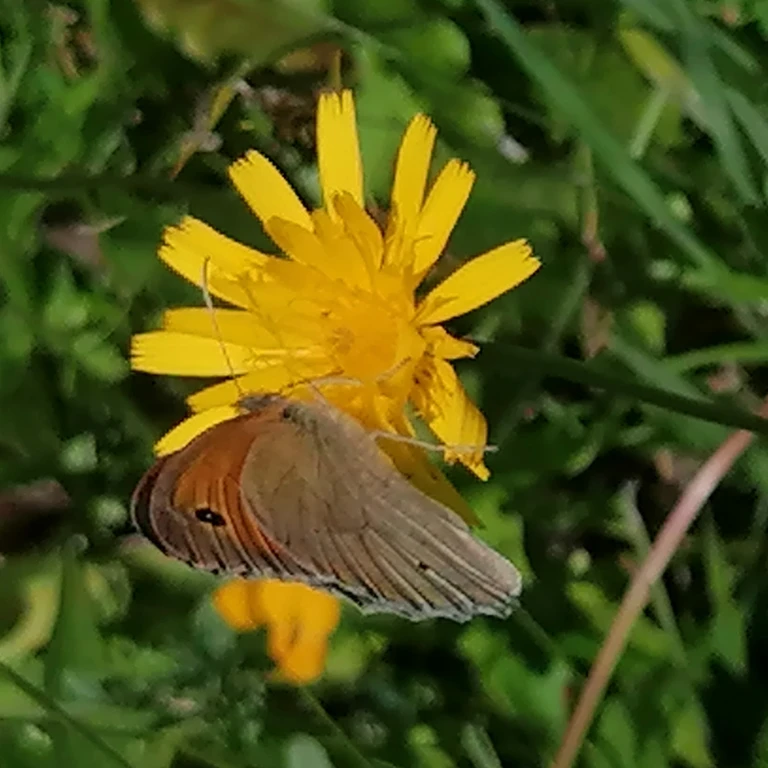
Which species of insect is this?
Maniola jurtina
